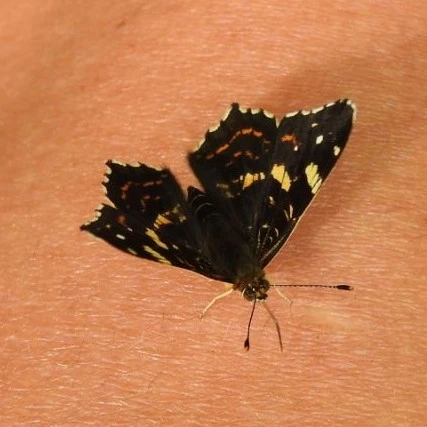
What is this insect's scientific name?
Araschnia levana
